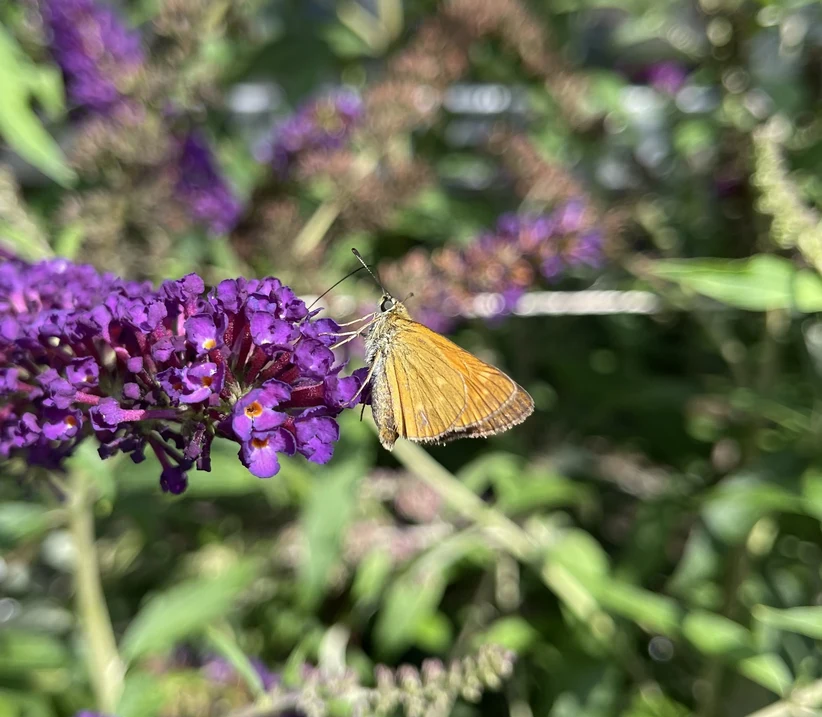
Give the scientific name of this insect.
Ochlodes sylvanus (also Ochlodes venata)
